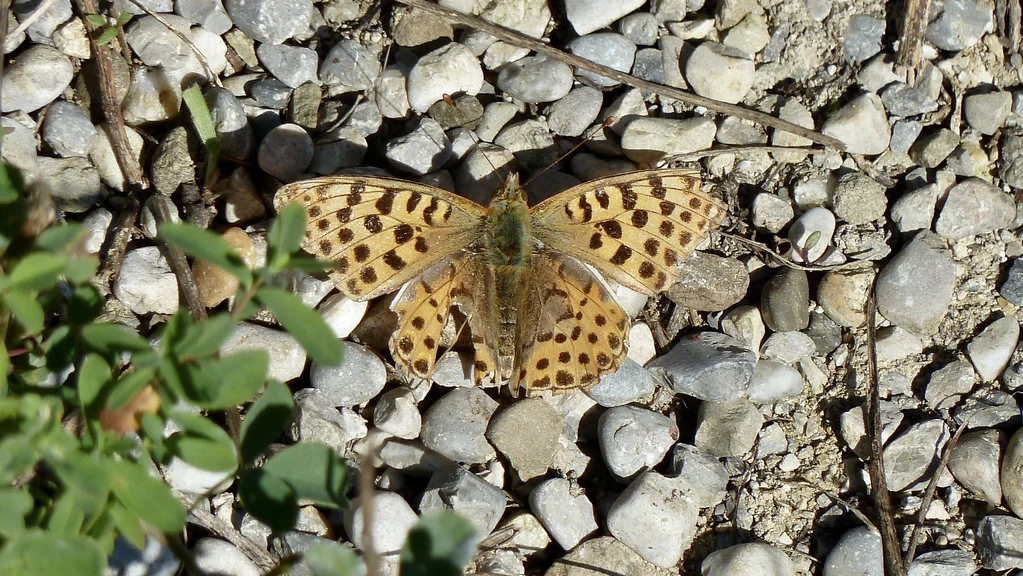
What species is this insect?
Issoria lathonia
